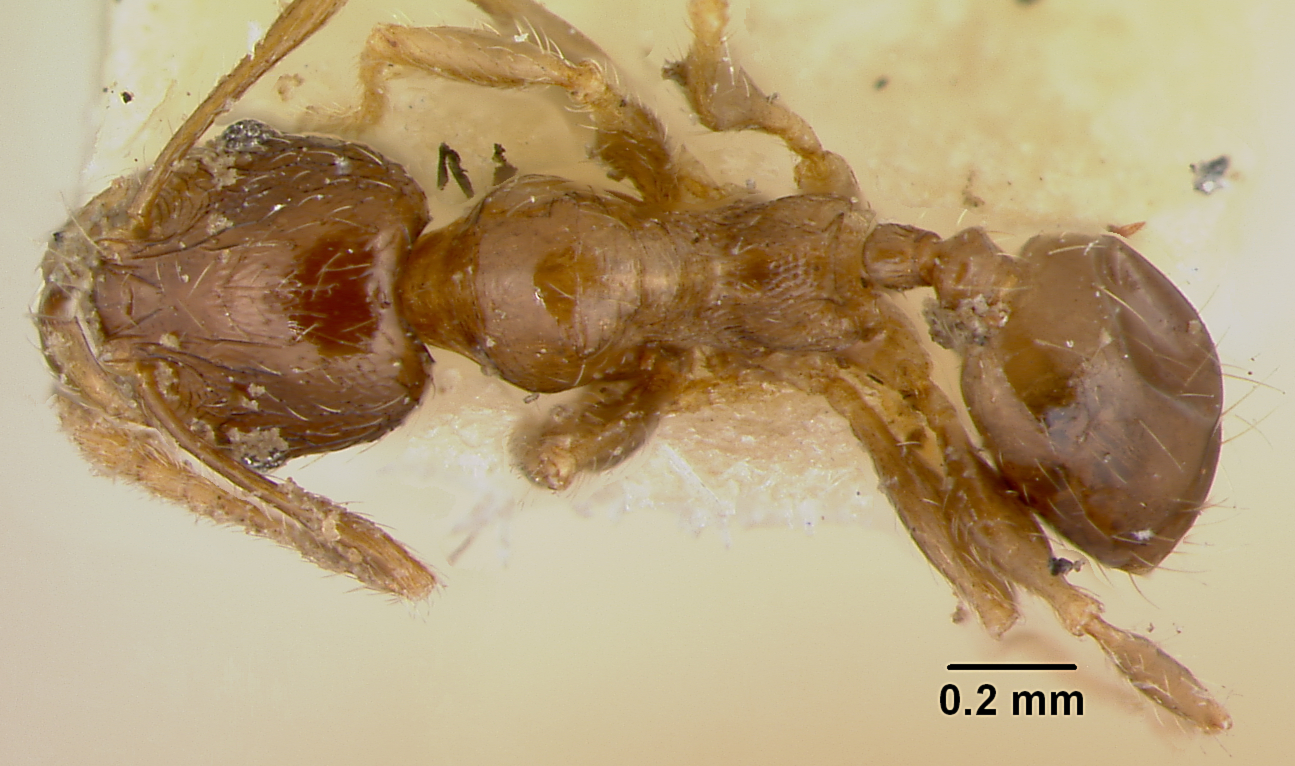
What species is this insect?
Pheidole knowlesi
